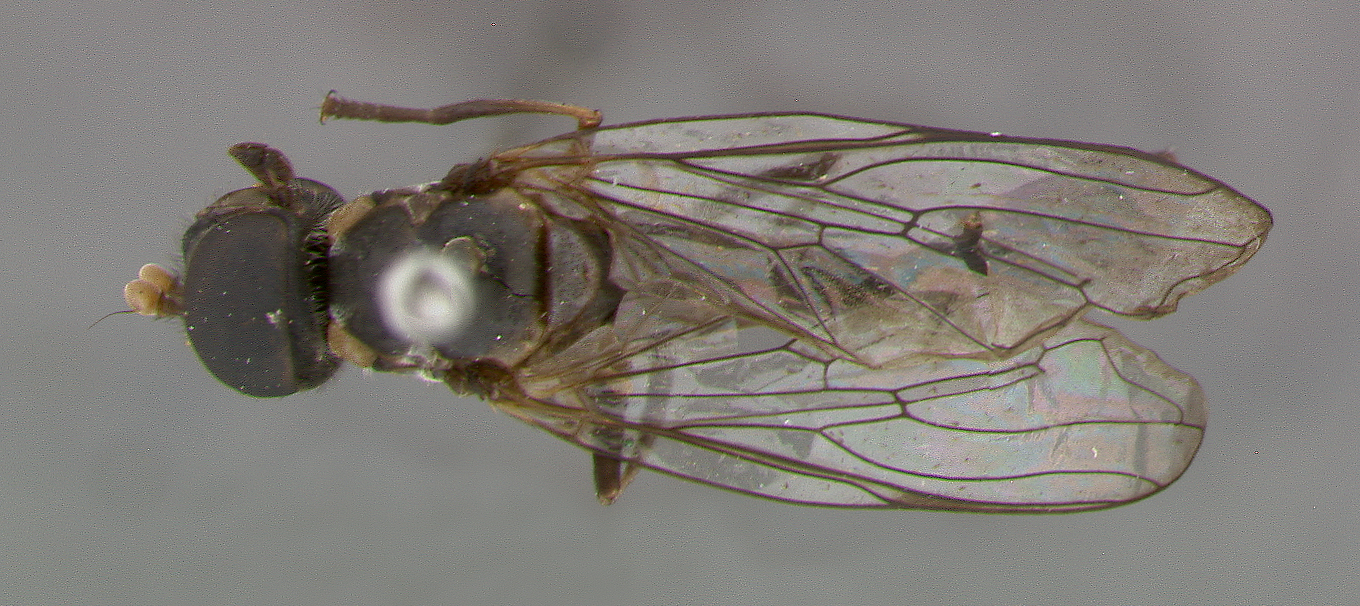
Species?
Doros humeralis
